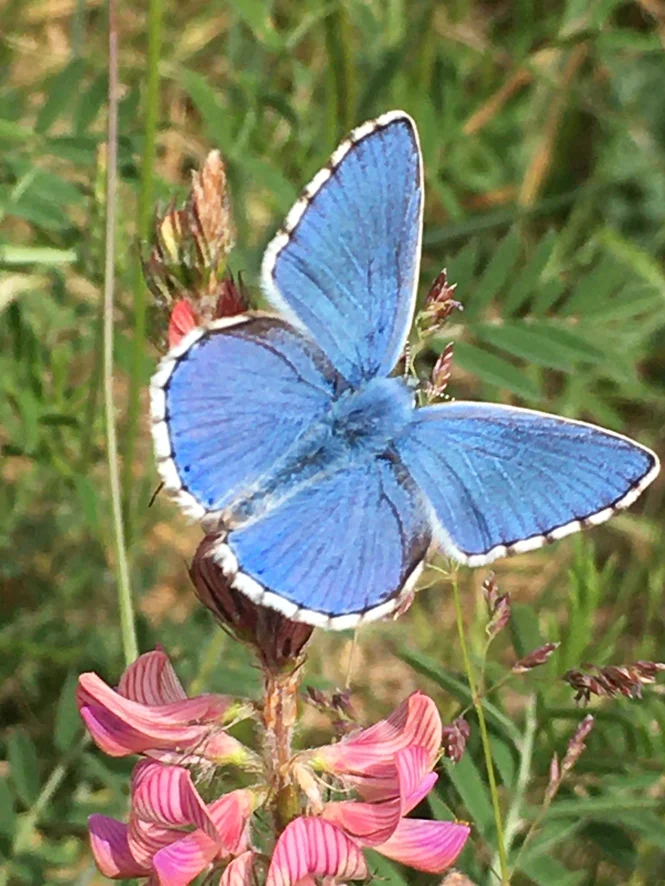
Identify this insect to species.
Lysandra bellargus
